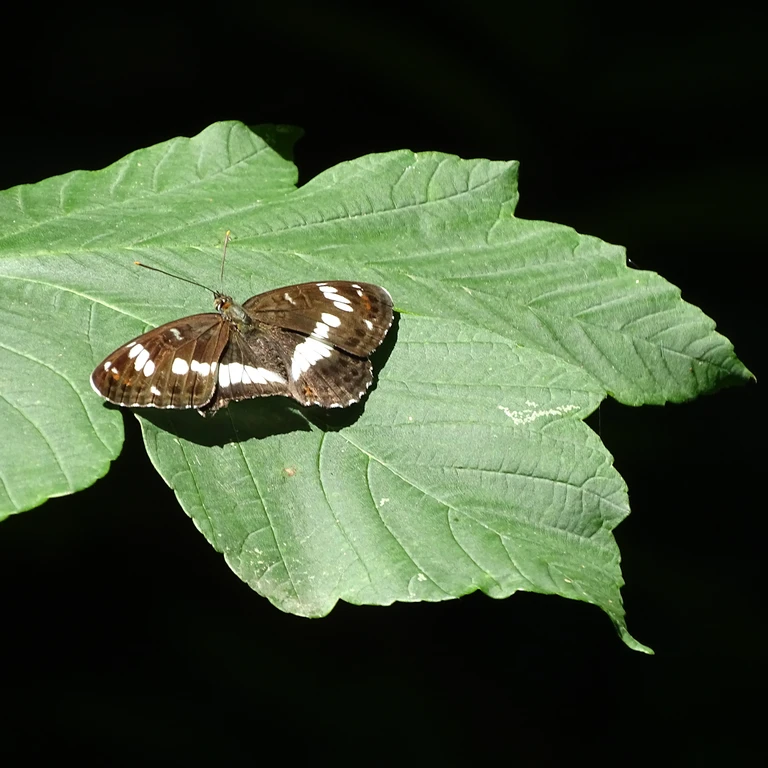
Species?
Limenitis camilla (also Ladoga camilla)
